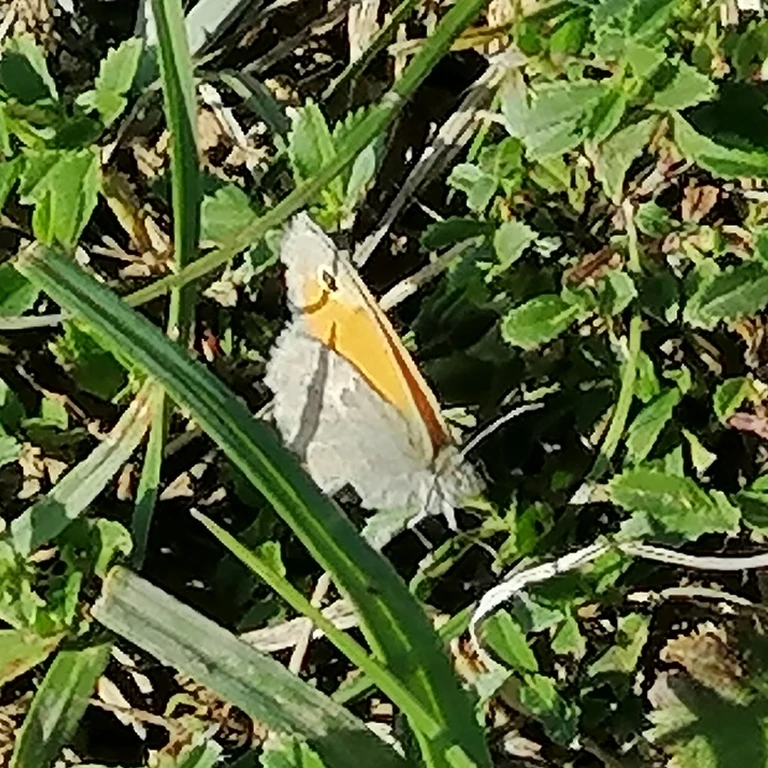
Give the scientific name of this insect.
Coenonympha pamphilus
